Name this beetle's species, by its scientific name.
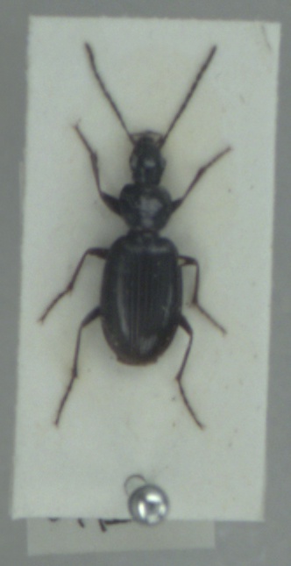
Agonum fuliginosum
